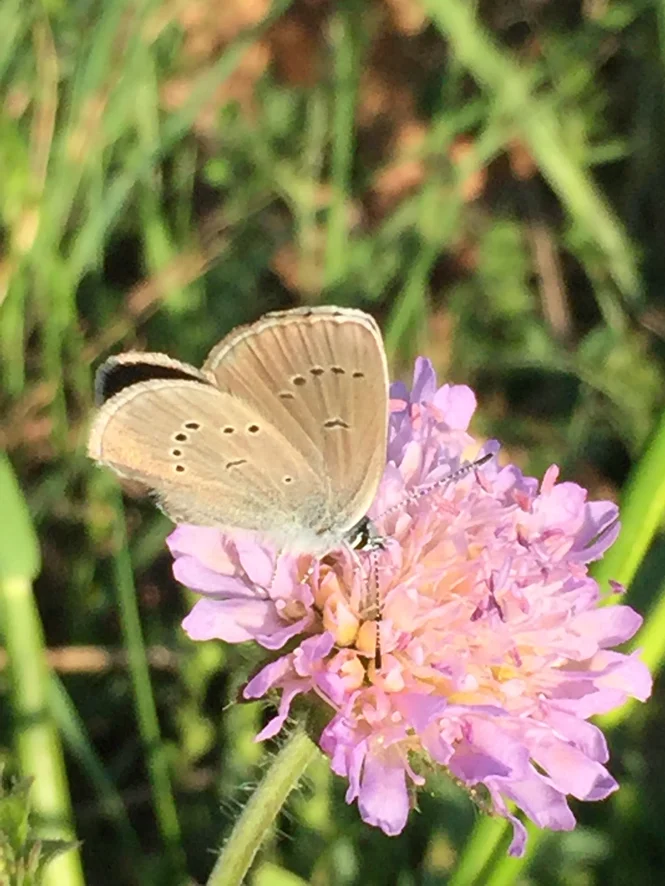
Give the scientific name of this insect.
Cyaniris semiargus
